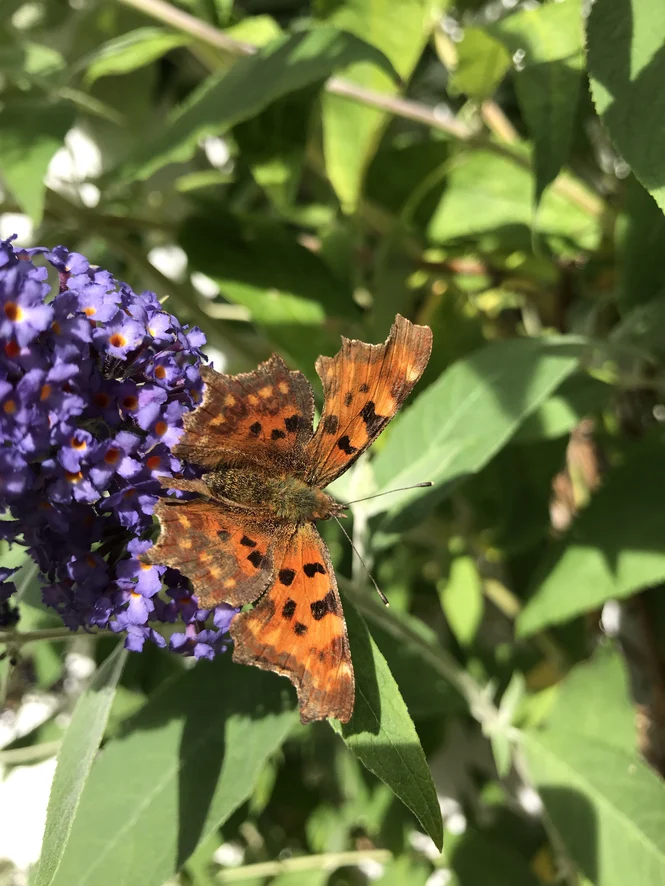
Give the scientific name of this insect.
Polygonia c-album
